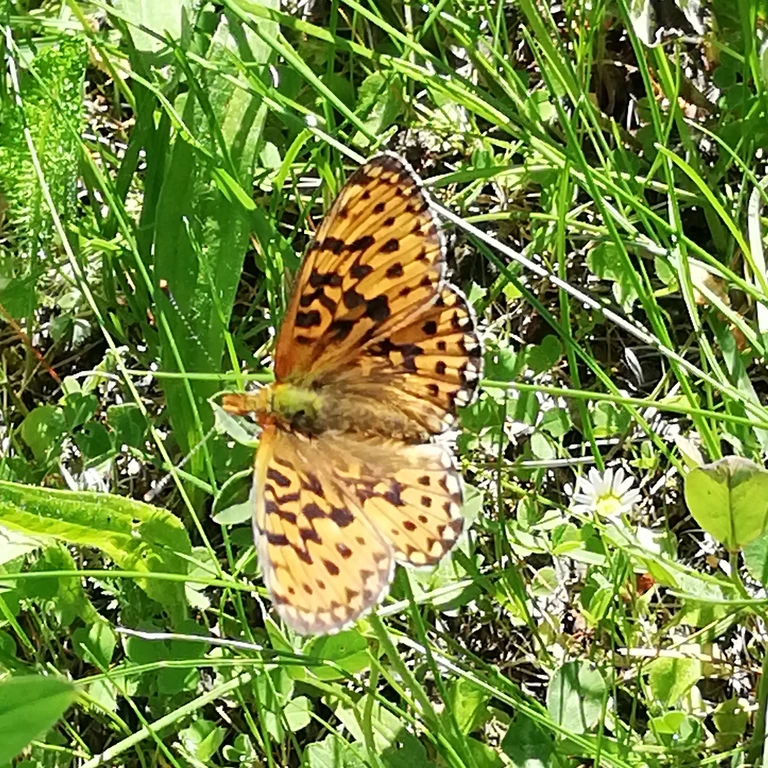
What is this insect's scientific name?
Boloria euphrosyne (also Clossiana euphrosyne)
